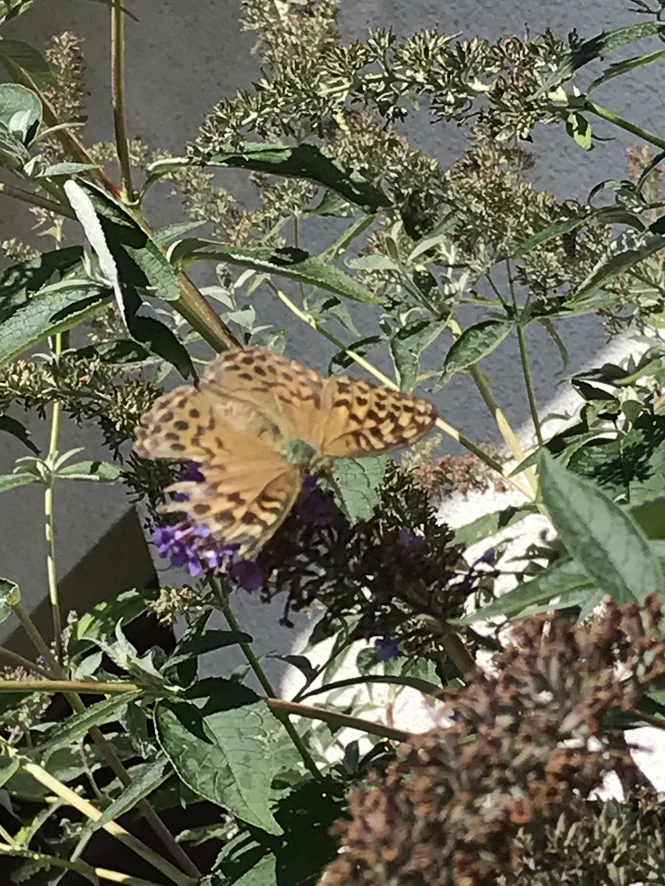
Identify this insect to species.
Argynnis paphia
